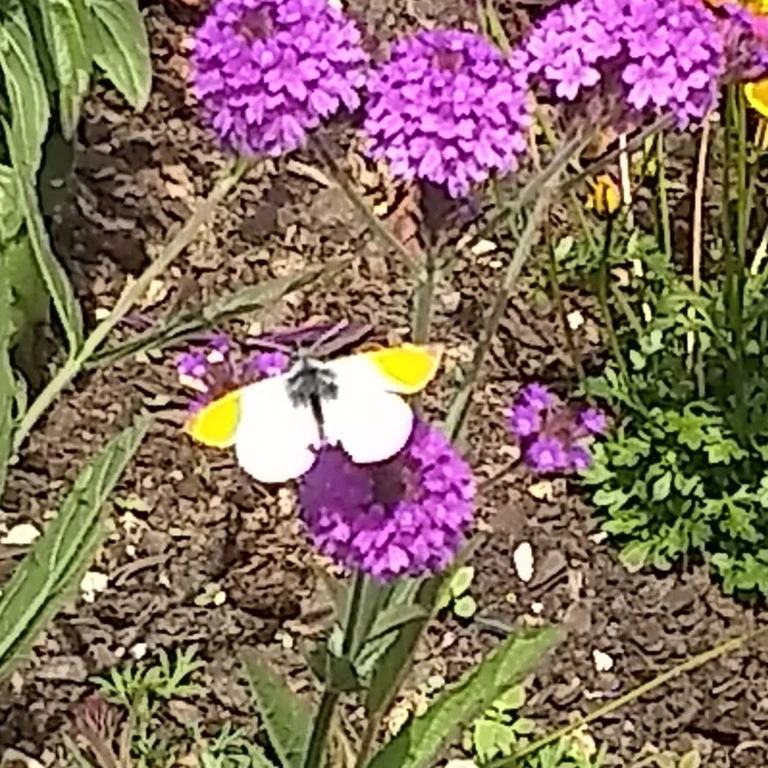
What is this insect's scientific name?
Anthocharis cardamines
